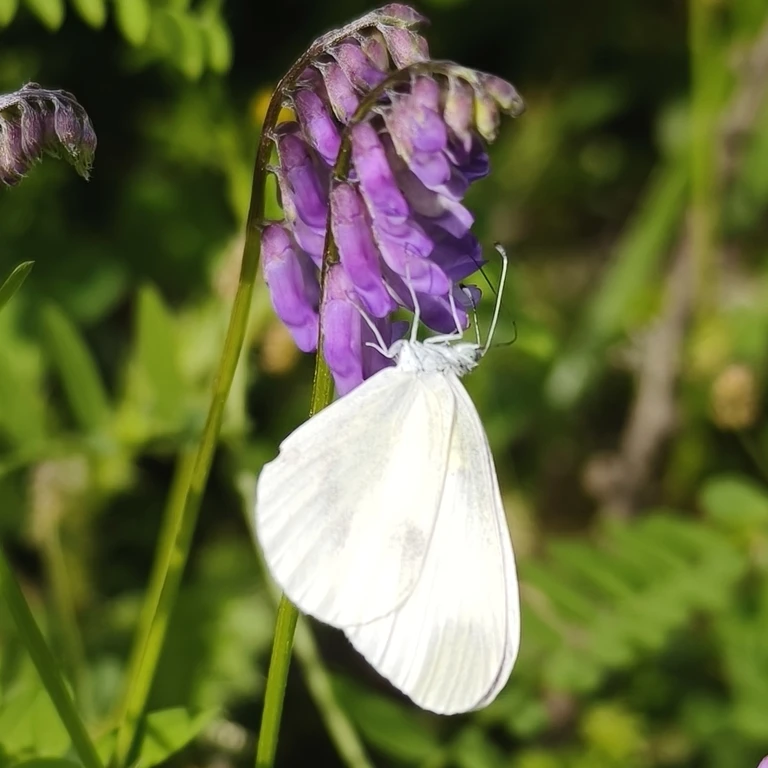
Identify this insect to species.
Leptidea sinapis/juvernica
